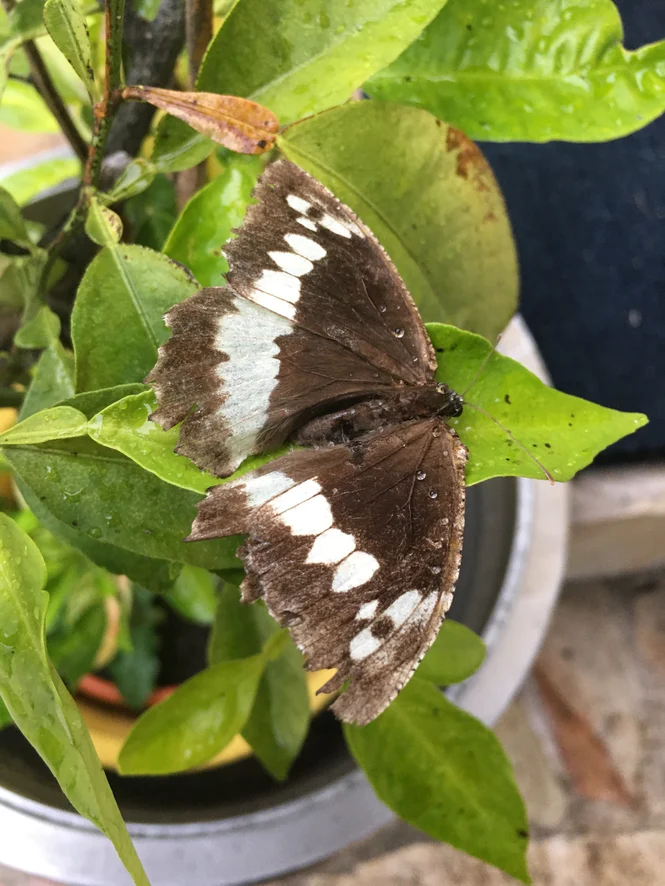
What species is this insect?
Brintesia circe
